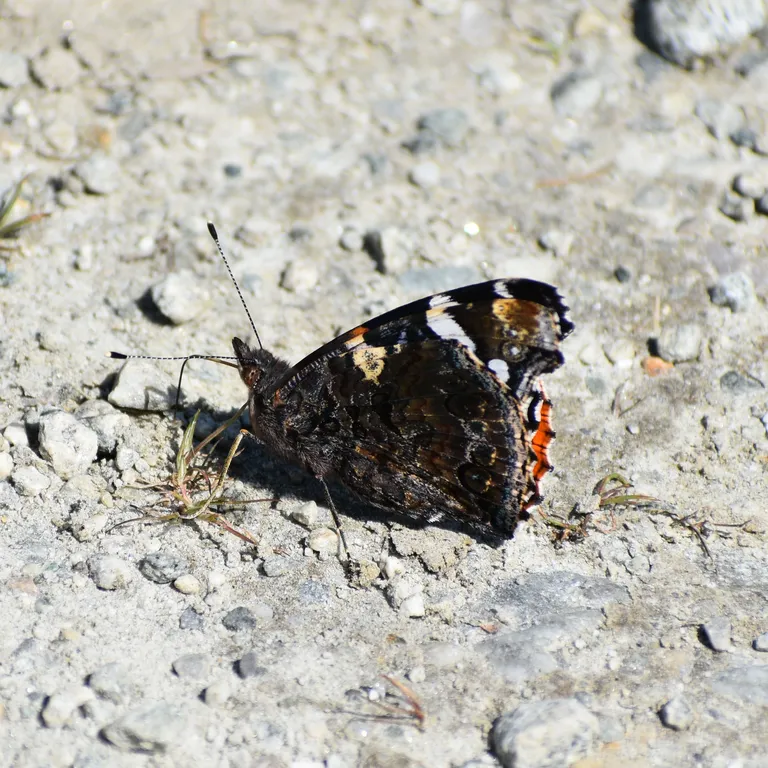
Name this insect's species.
Vanessa atalanta
